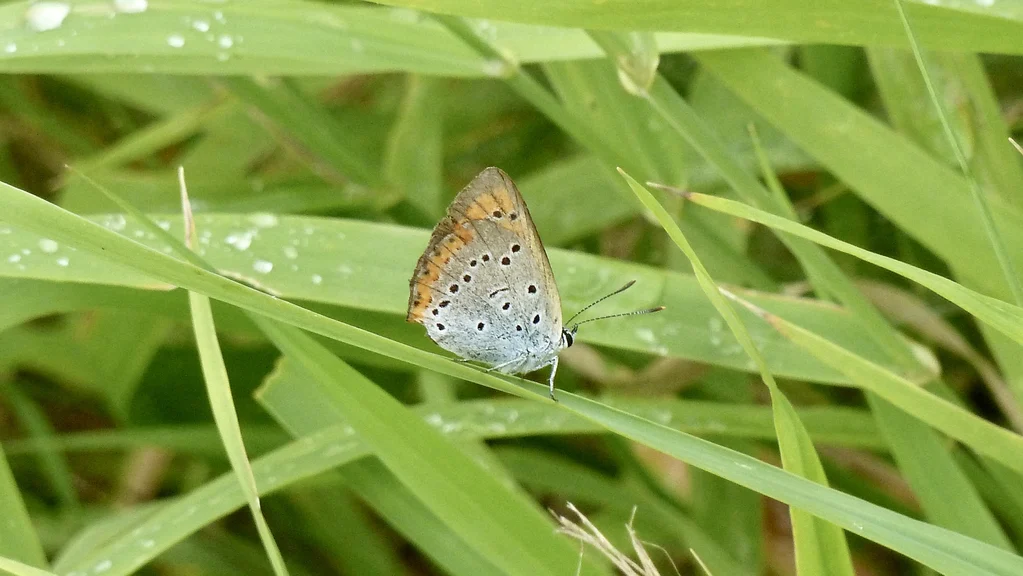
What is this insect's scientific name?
Lycaena dispar
